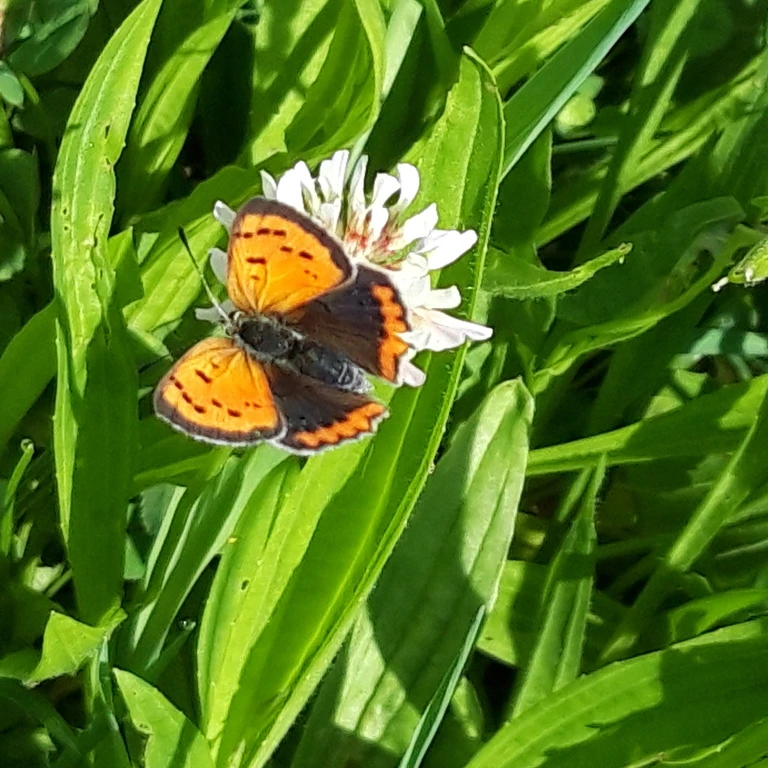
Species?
Lycaena phlaeas
